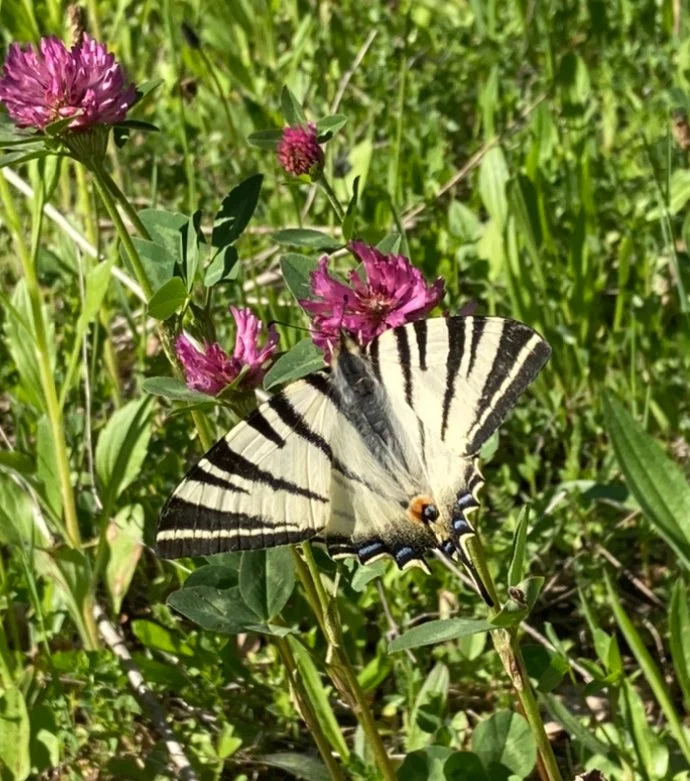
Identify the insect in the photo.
Iphiclides podalirius
